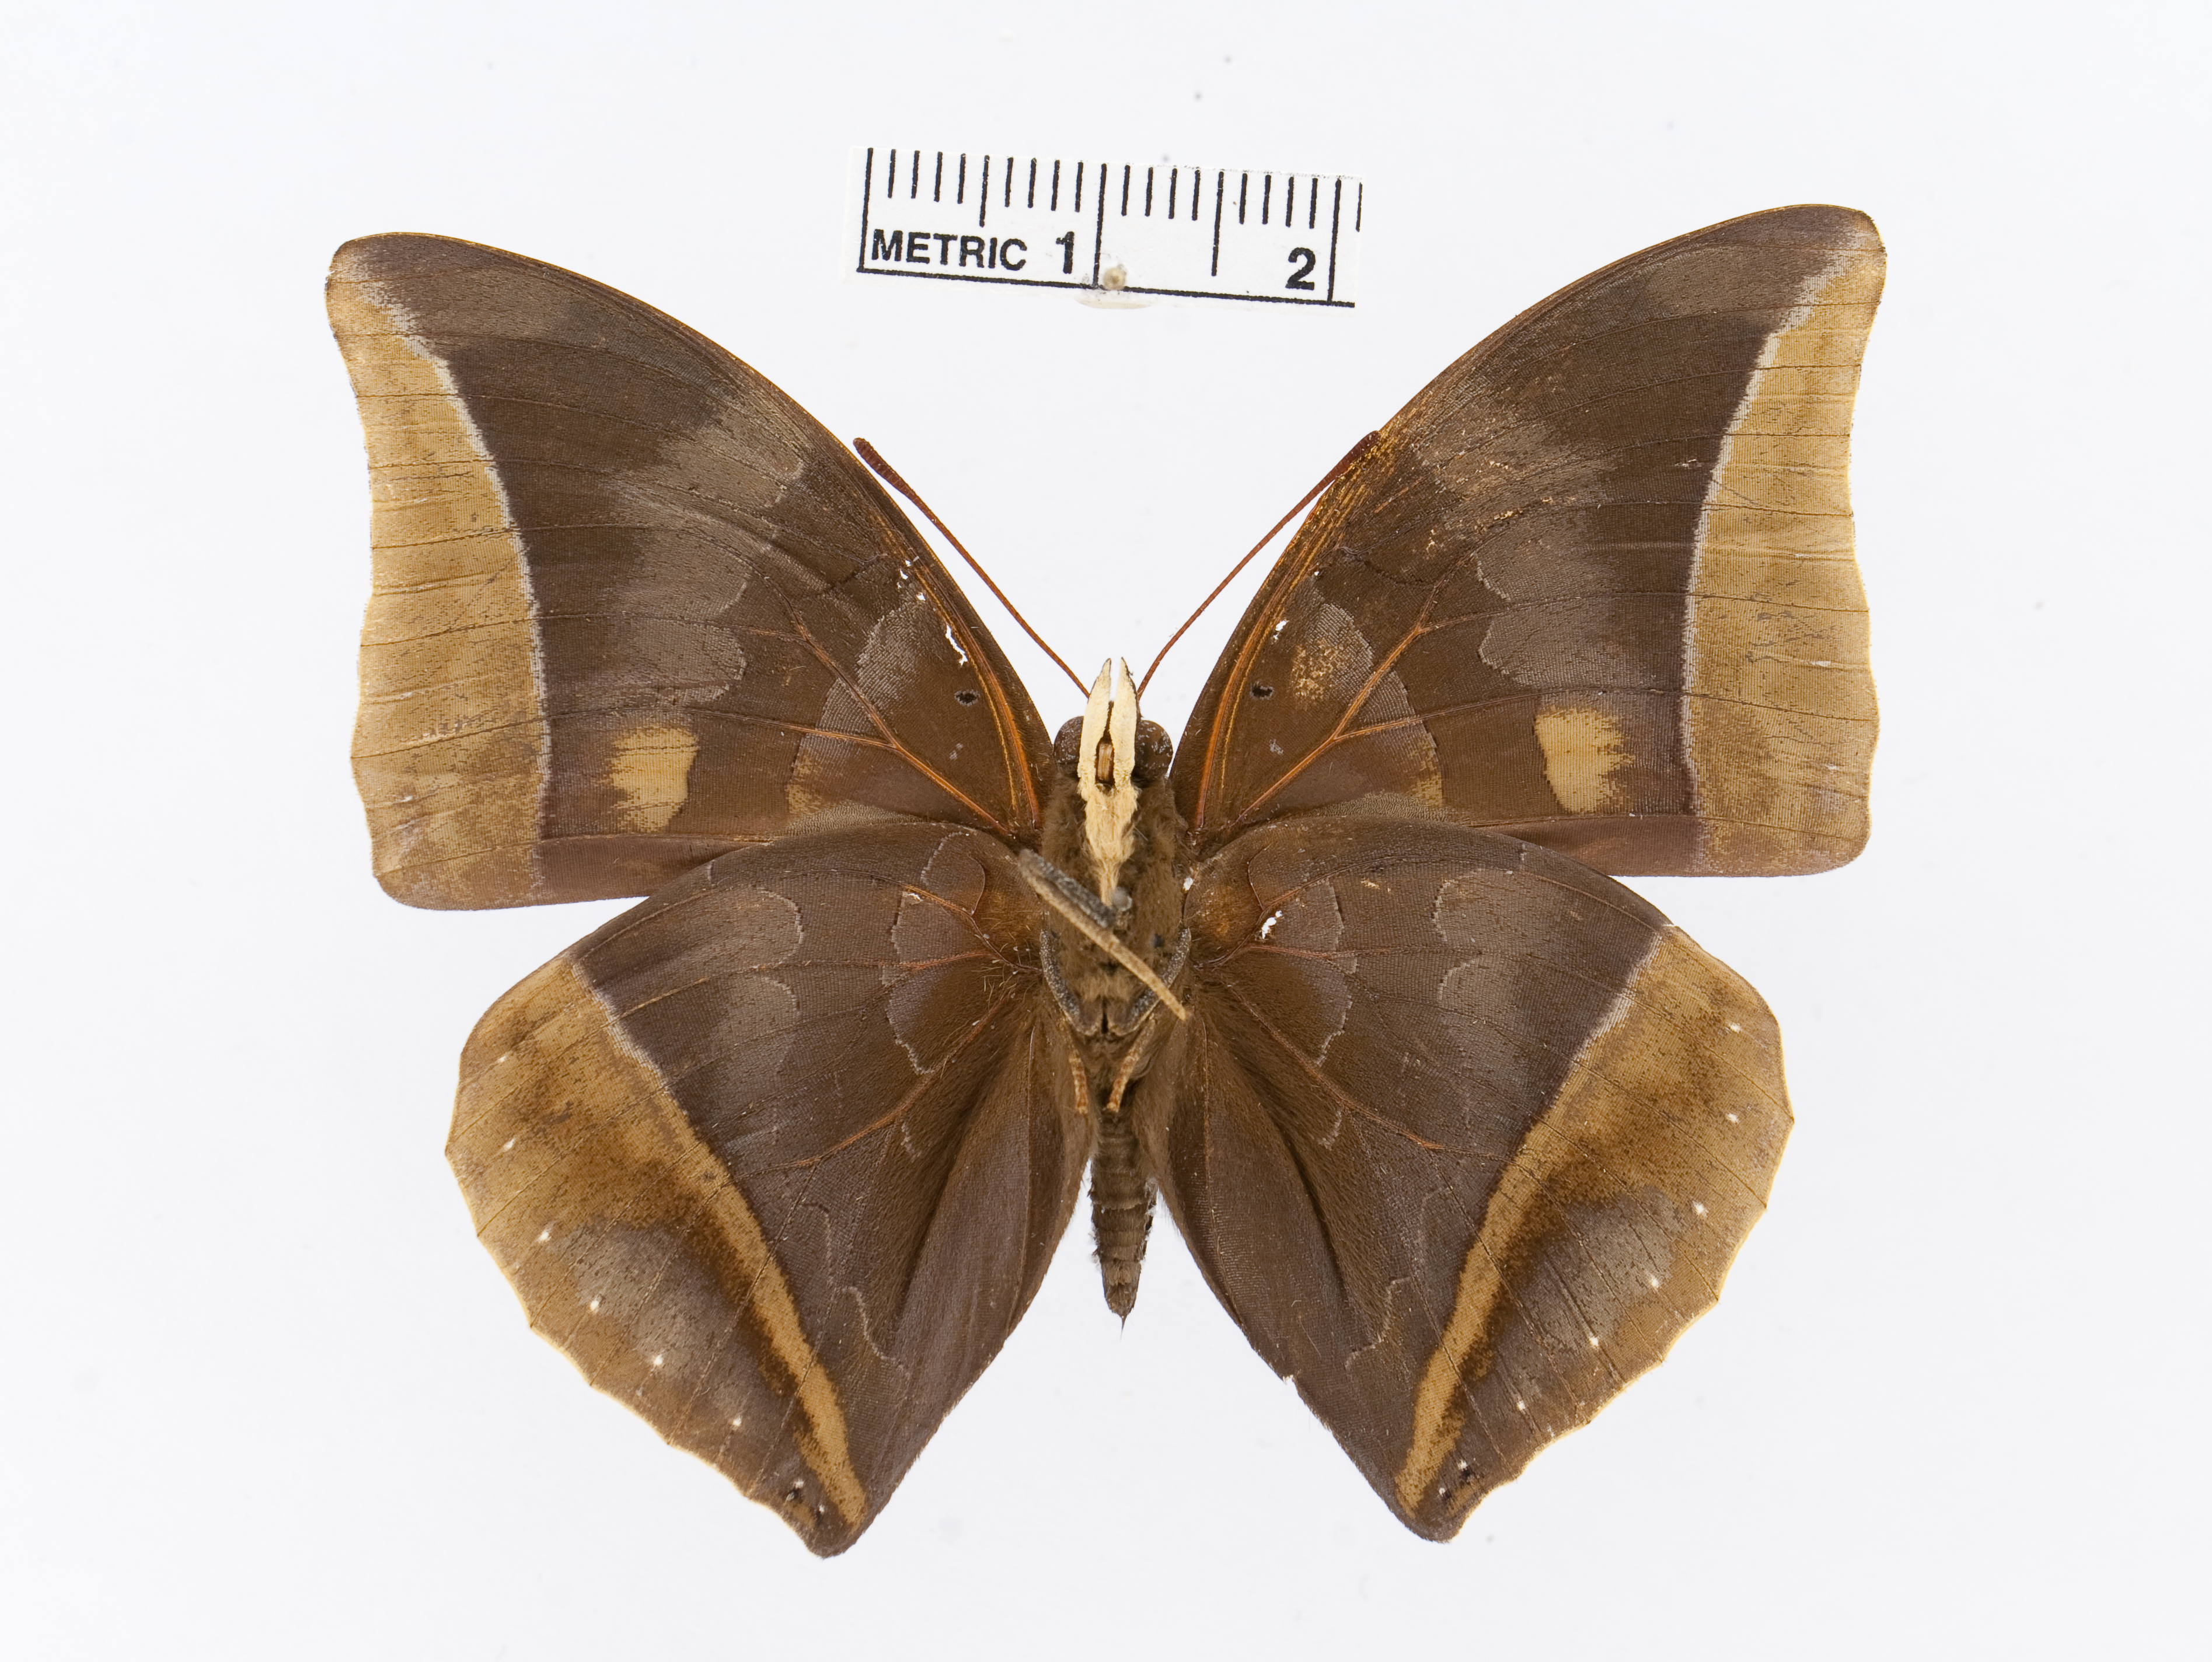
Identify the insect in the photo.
Charaxes zelica
